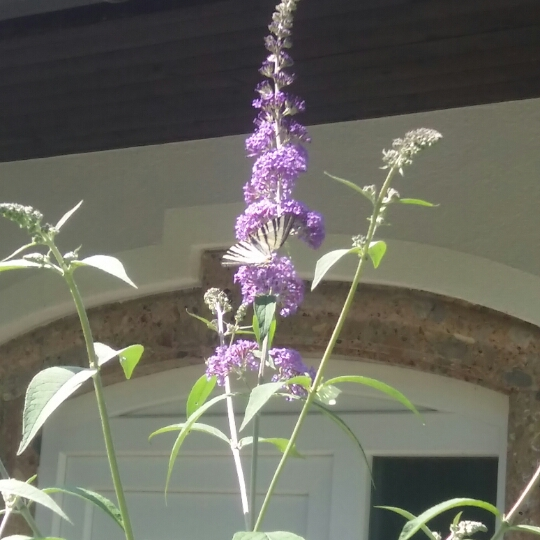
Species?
Iphiclides podalirius
